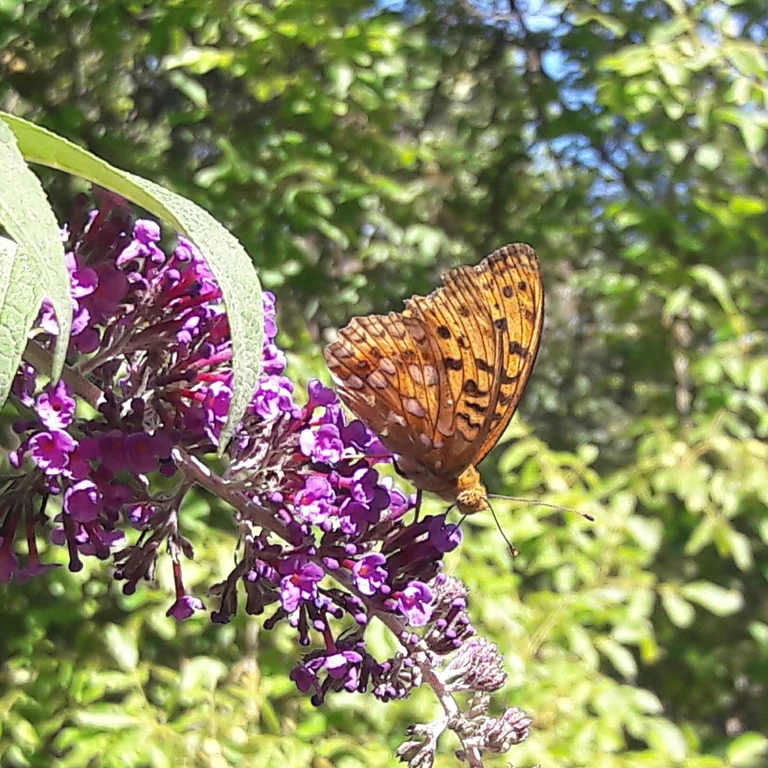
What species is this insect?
Fabriciana adippe
